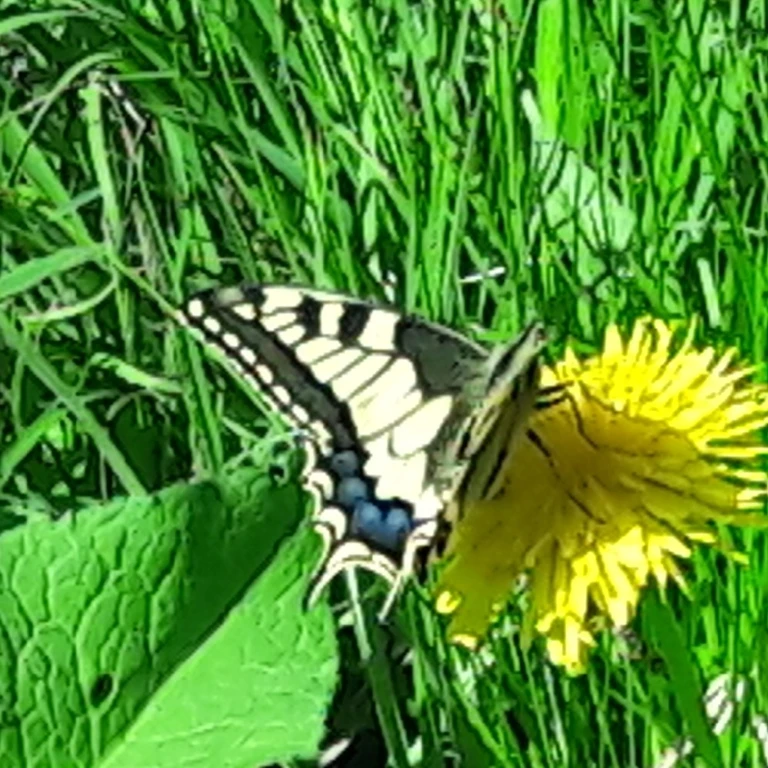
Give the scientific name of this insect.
Papilio machaon
